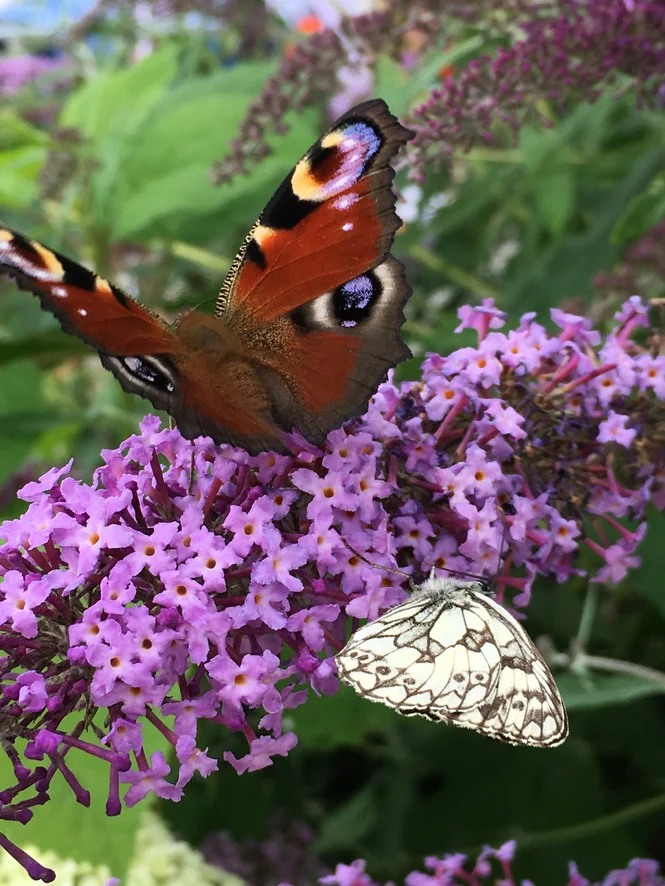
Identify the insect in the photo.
Melanargia galathea
